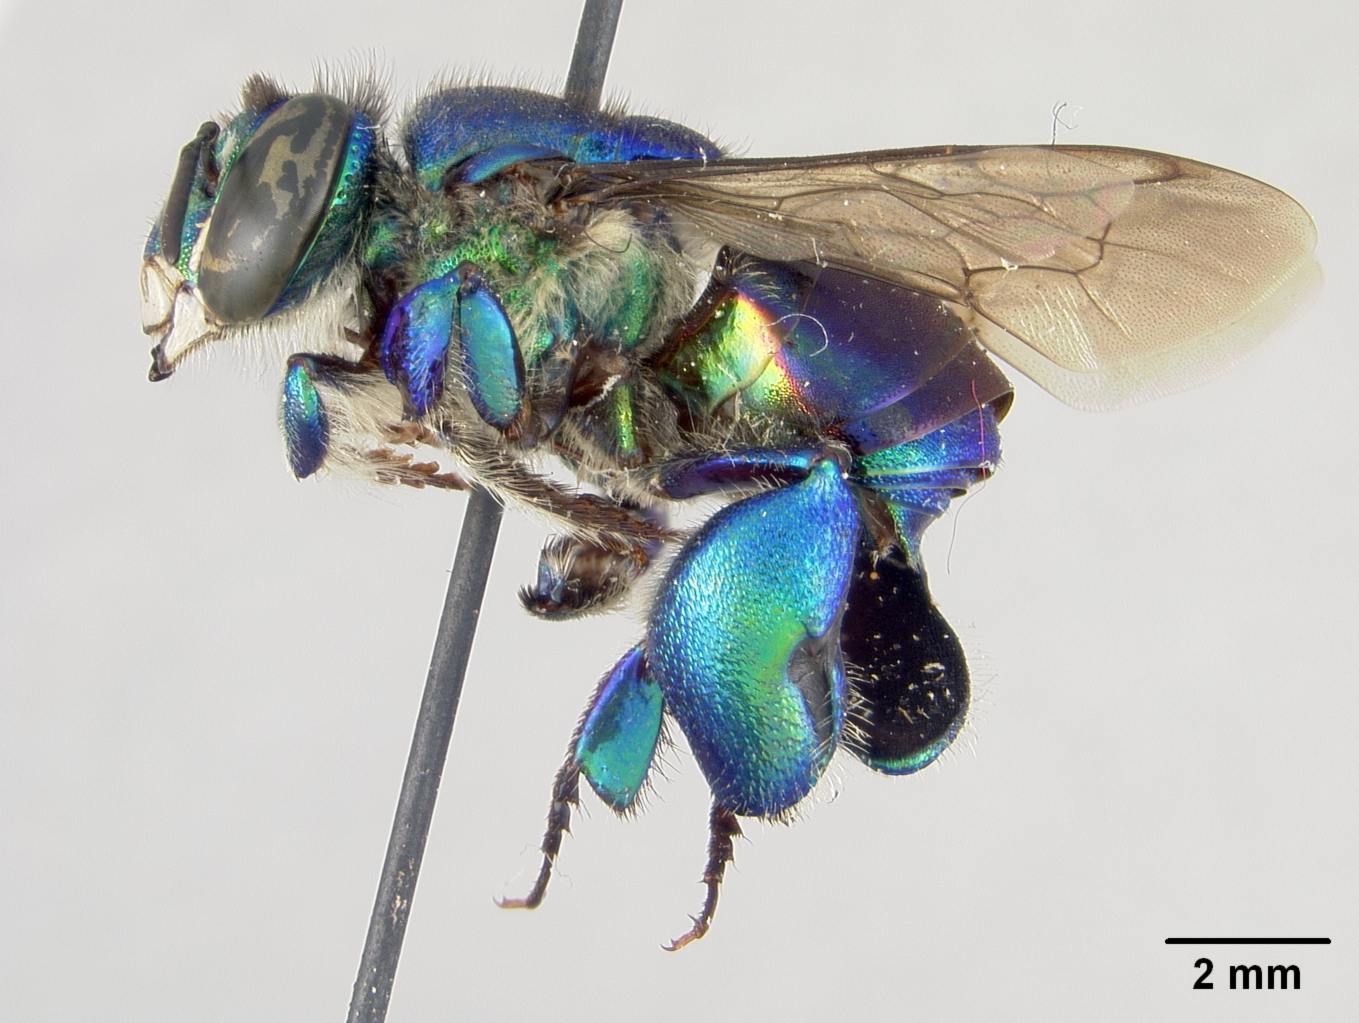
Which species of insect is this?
Euglossa villosiventris
